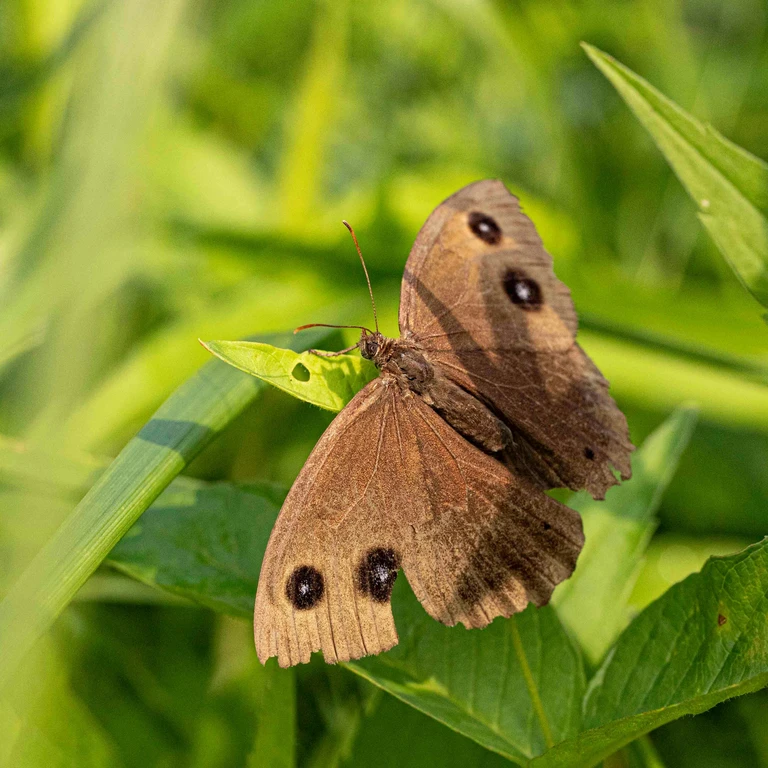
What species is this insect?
Minois dryas
